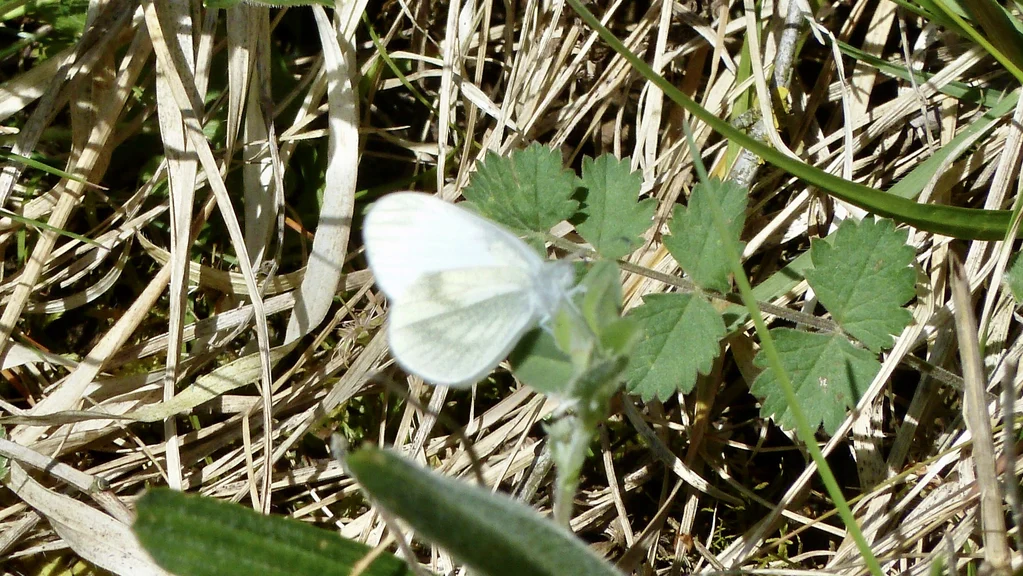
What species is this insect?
Leptidea sinapis/juvernica
